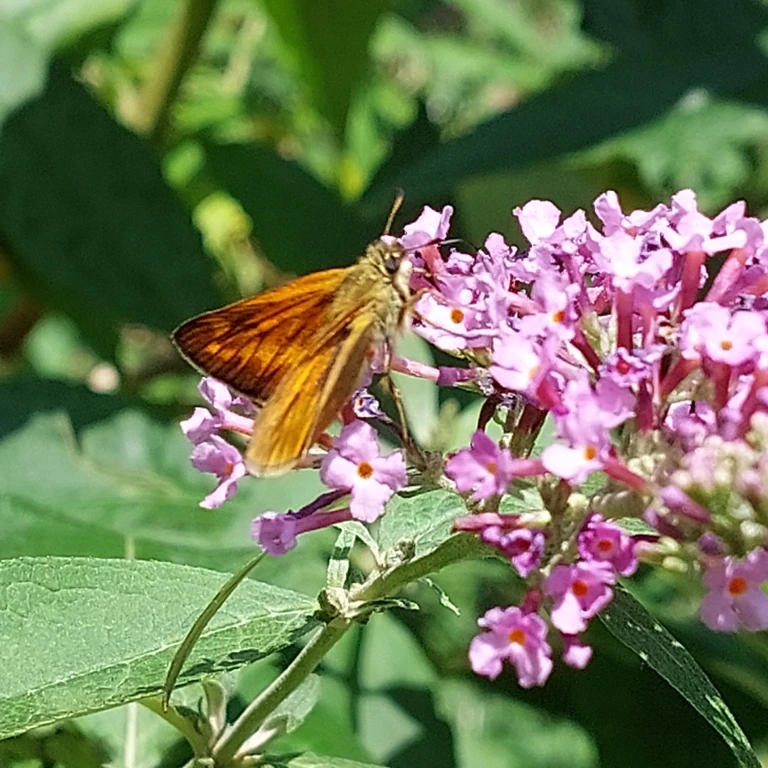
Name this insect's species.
Ochlodes sylvanus (also Ochlodes venata)
